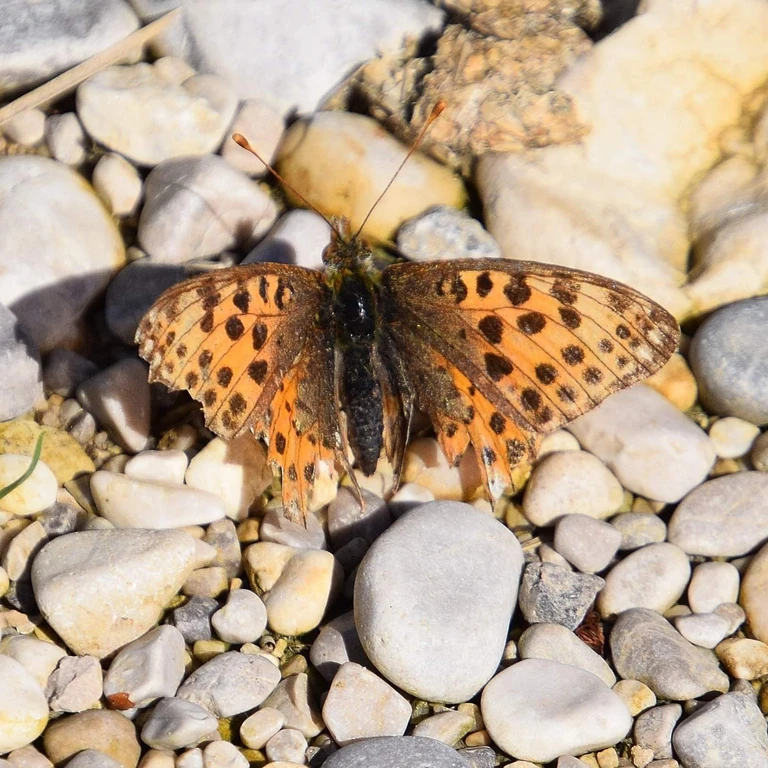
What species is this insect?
Issoria lathonia
